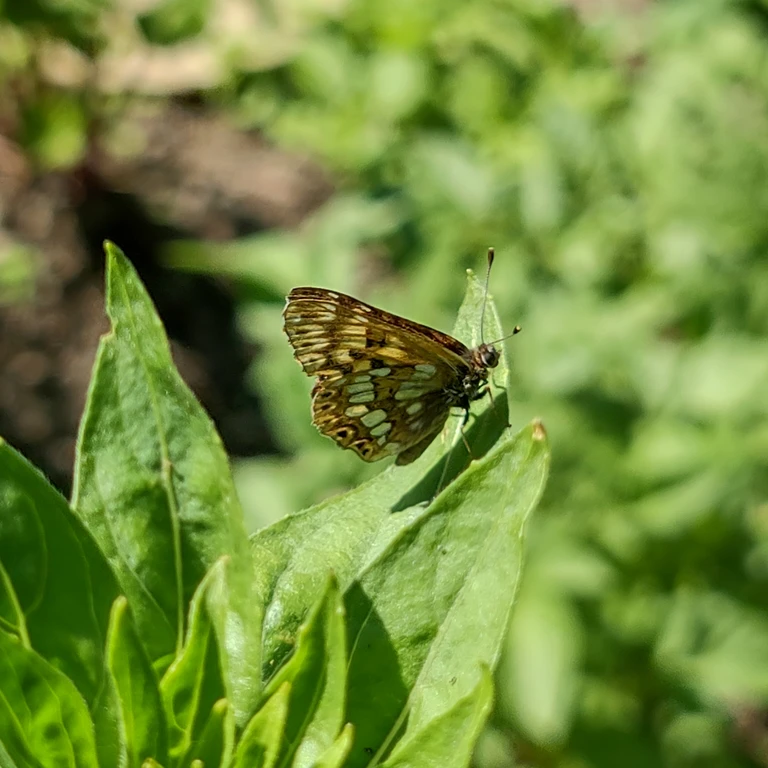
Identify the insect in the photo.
Hamearis lucina
